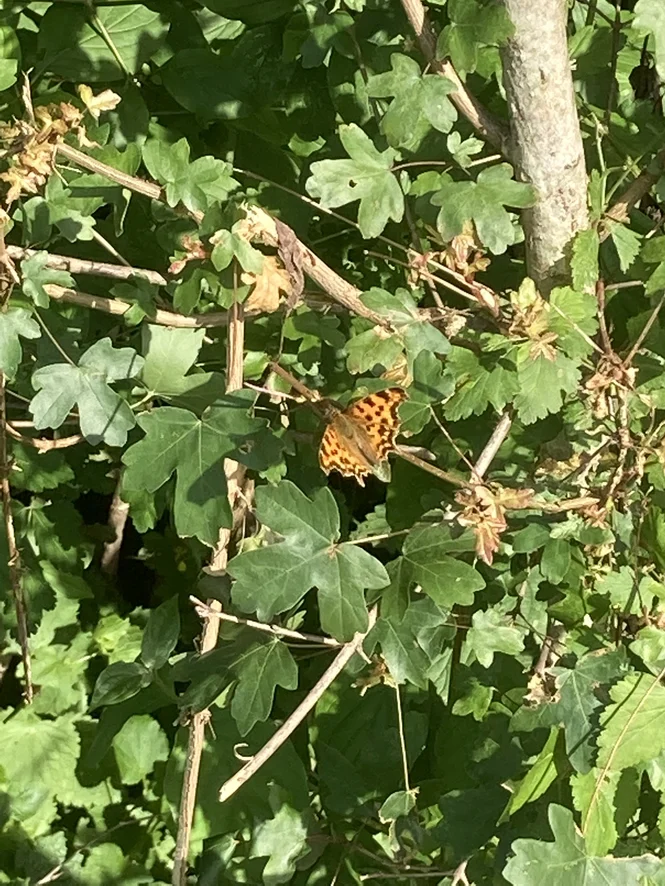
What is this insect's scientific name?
Polygonia c-album
